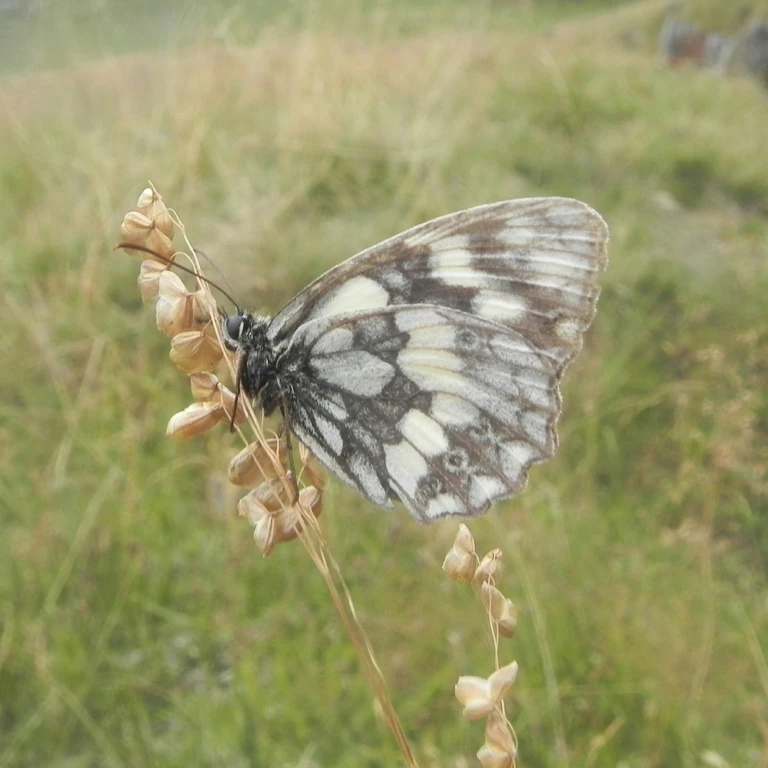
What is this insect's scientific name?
Melanargia galathea
